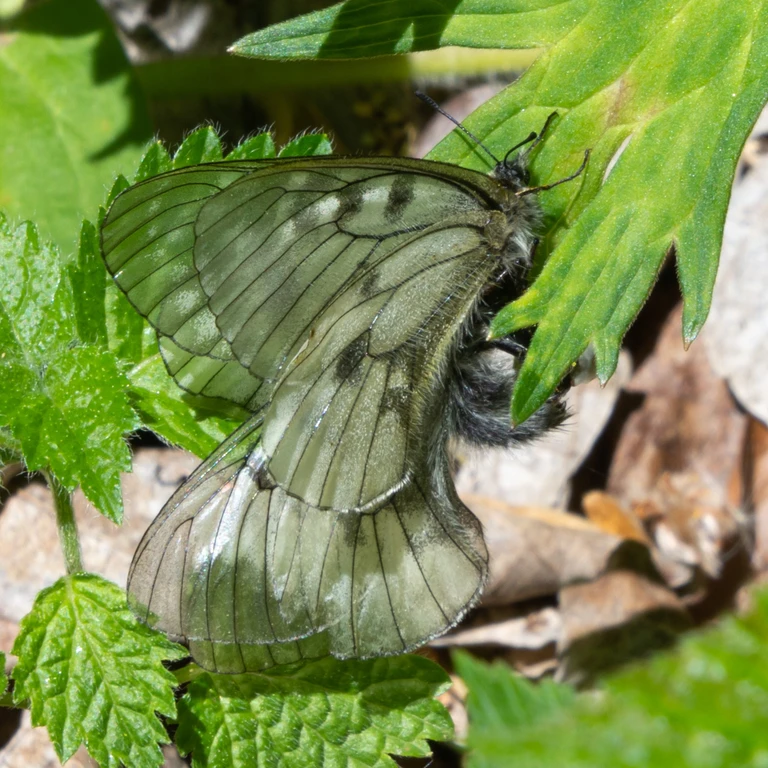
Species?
Parnassius mnemosyne
